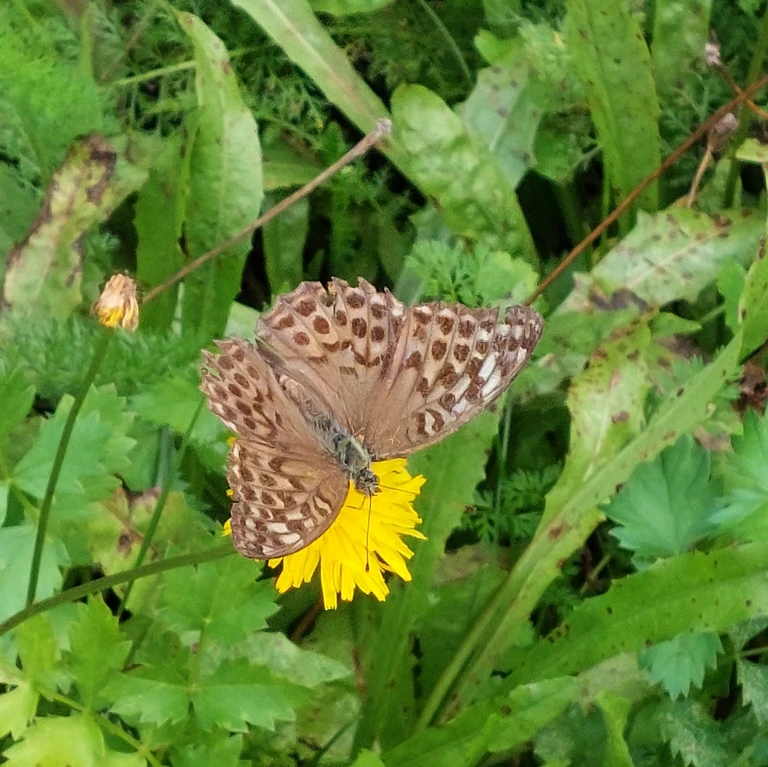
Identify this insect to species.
Argynnis paphia
